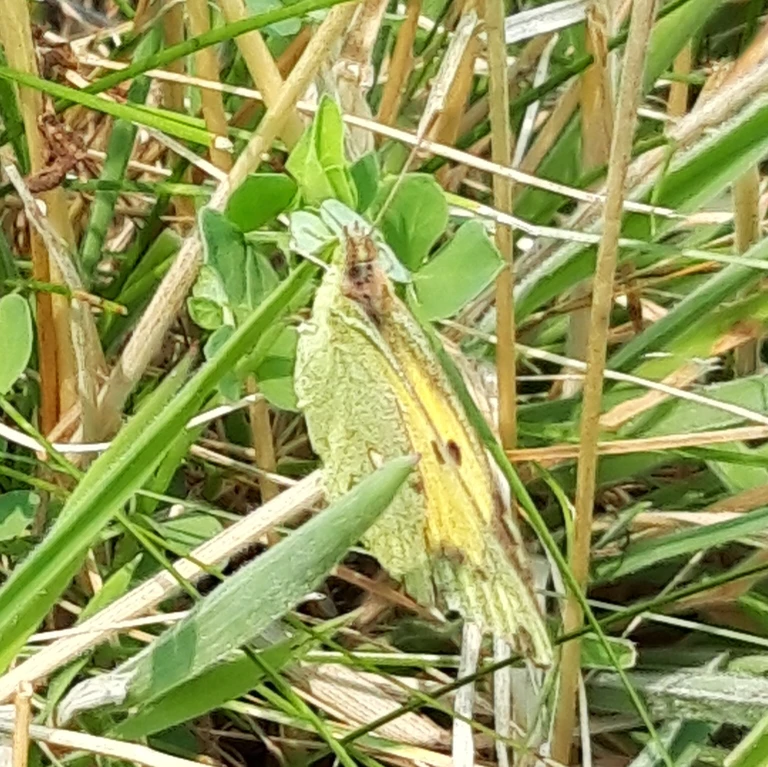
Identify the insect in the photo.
Colias croceus
